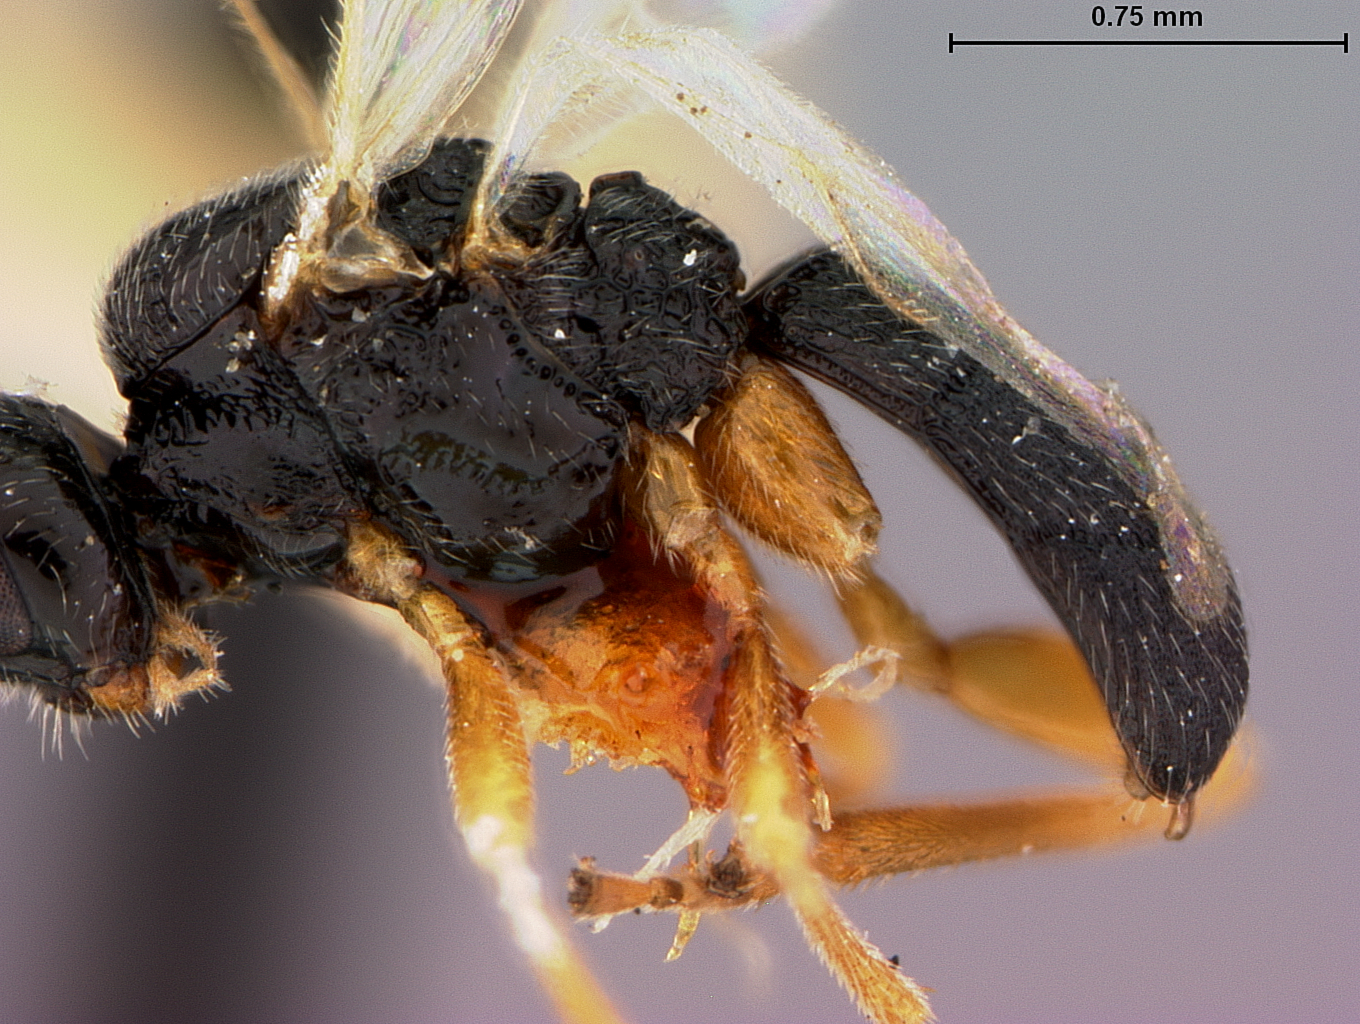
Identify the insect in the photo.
Triaspis halidayi
